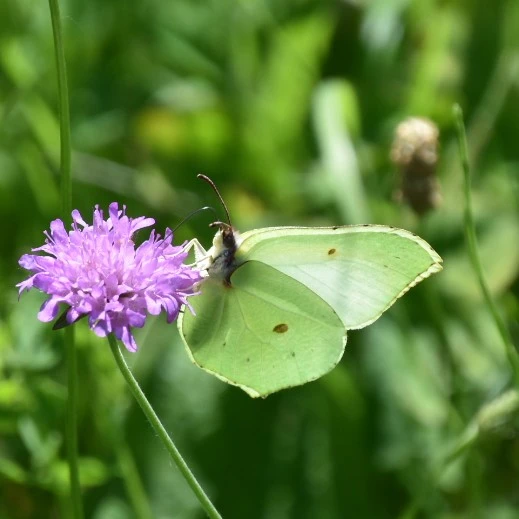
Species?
Gonepteryx rhamni
